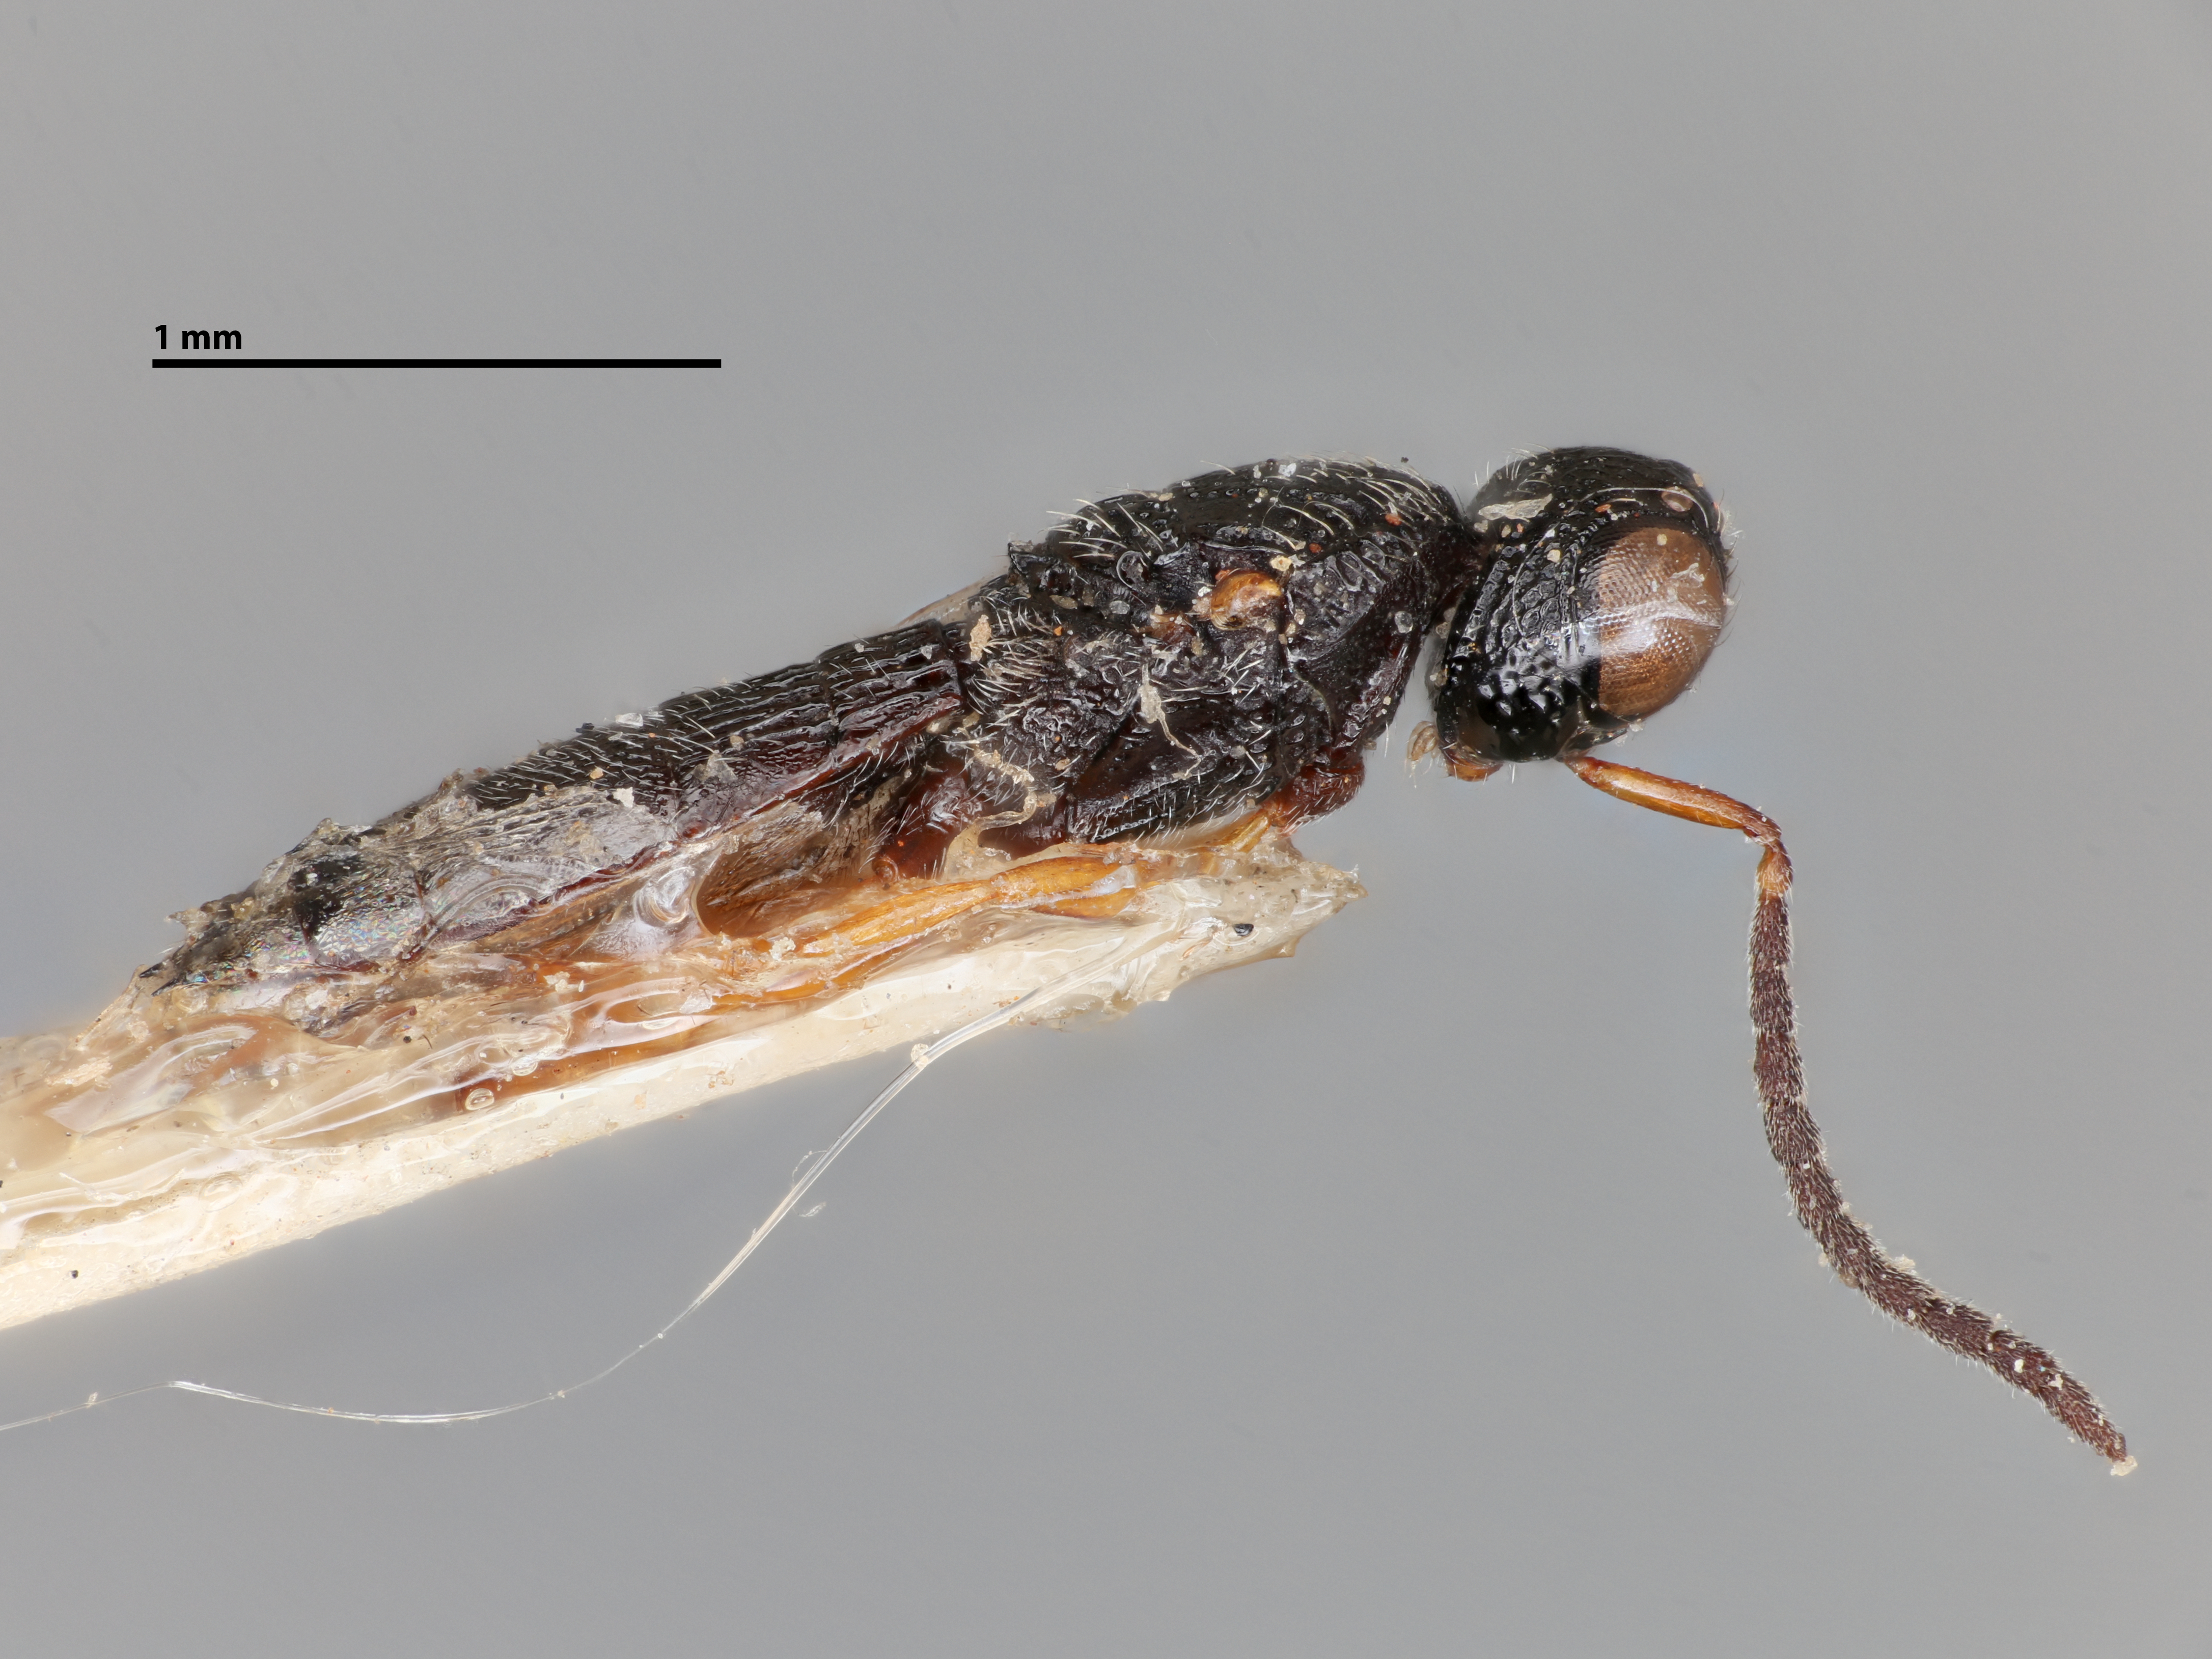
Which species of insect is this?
Baryconus bispinosus
